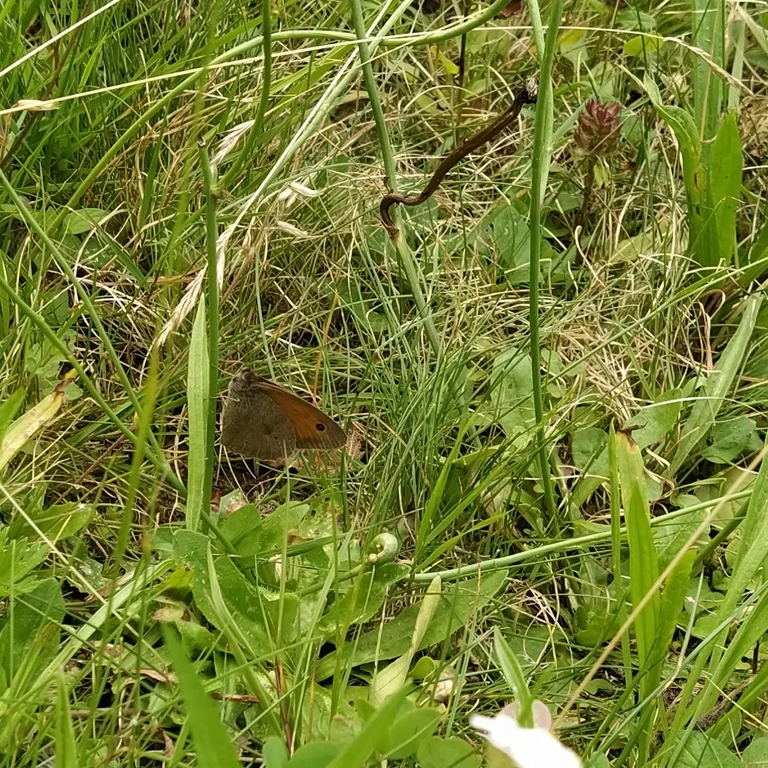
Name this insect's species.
Maniola jurtina
